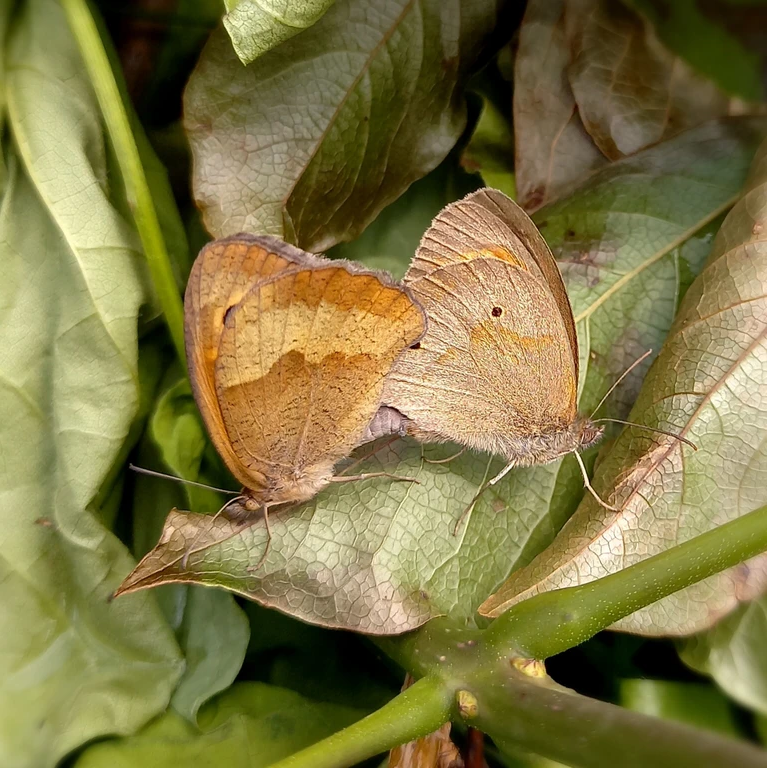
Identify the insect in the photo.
Maniola jurtina
